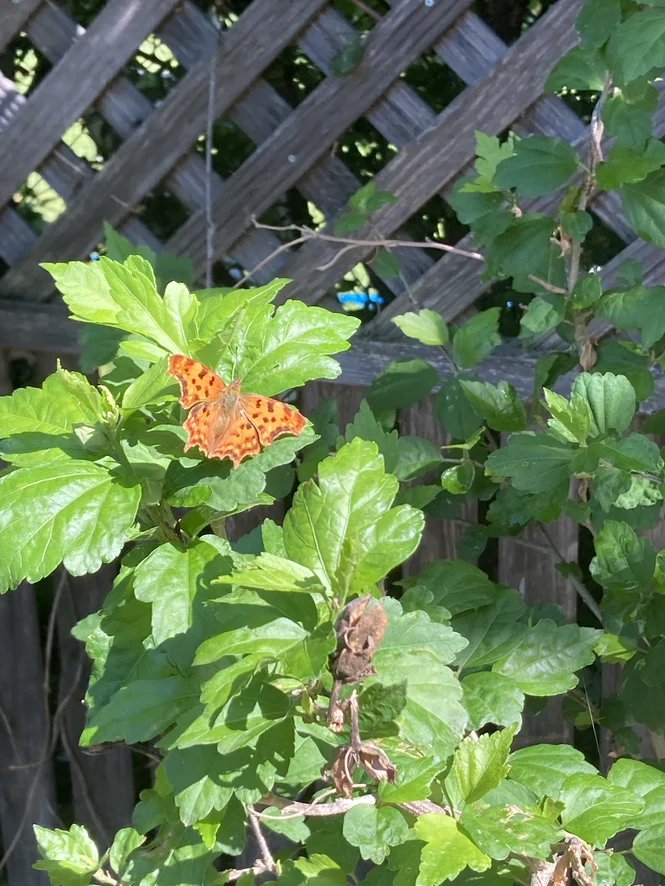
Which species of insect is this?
Polygonia c-album
